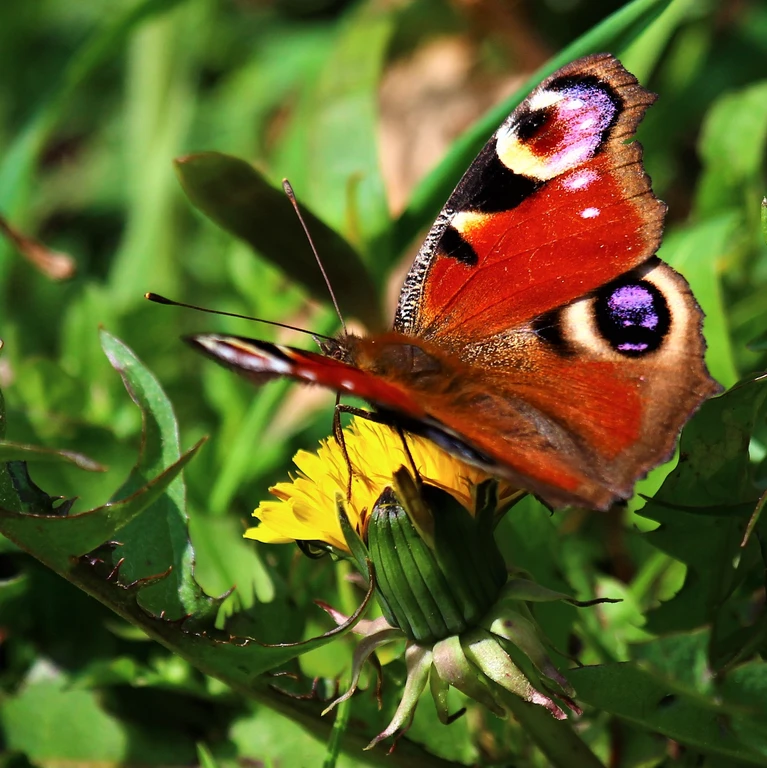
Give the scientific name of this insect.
Aglais io
